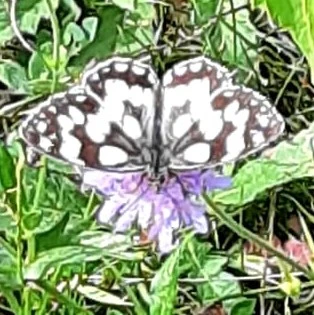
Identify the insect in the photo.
Melanargia galathea
